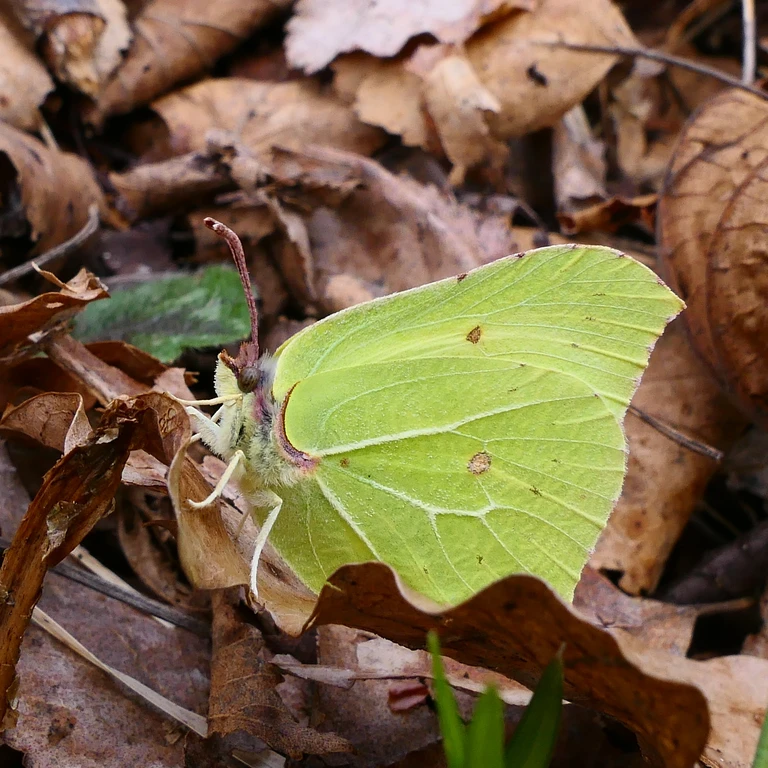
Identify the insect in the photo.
Gonepteryx rhamni
